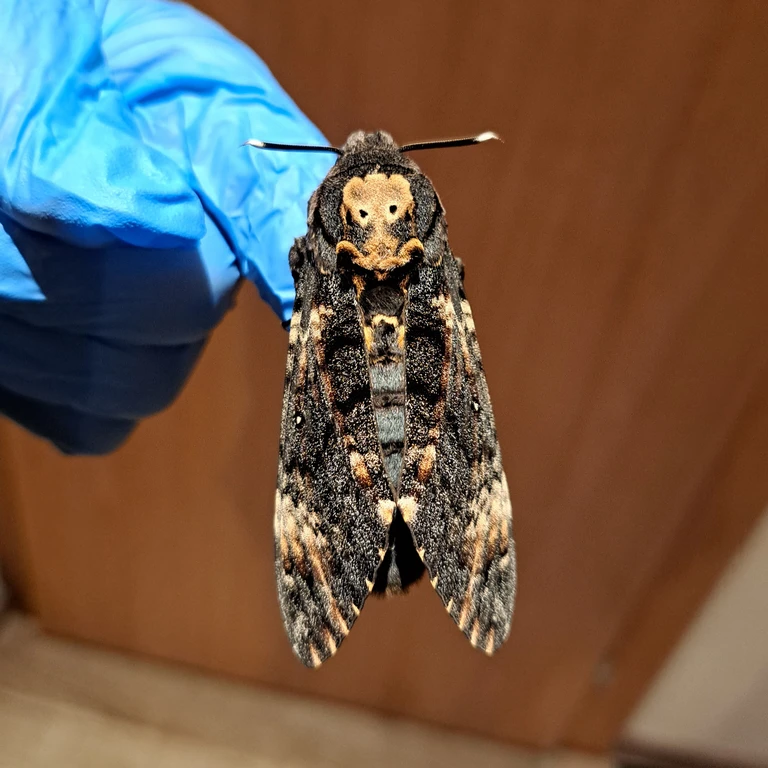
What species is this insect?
Acherontia atropos
